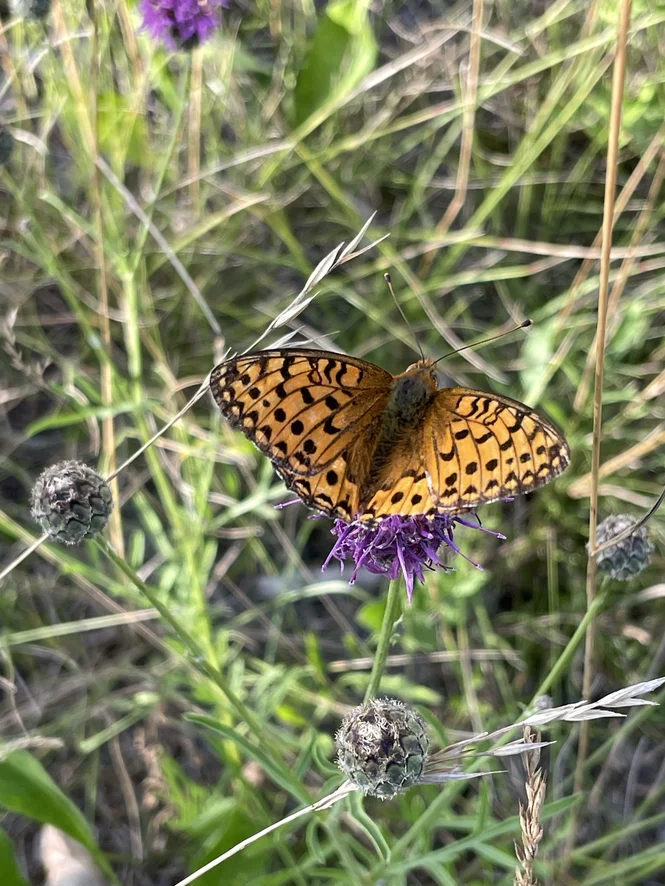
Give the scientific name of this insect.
Speyeria aglaja
